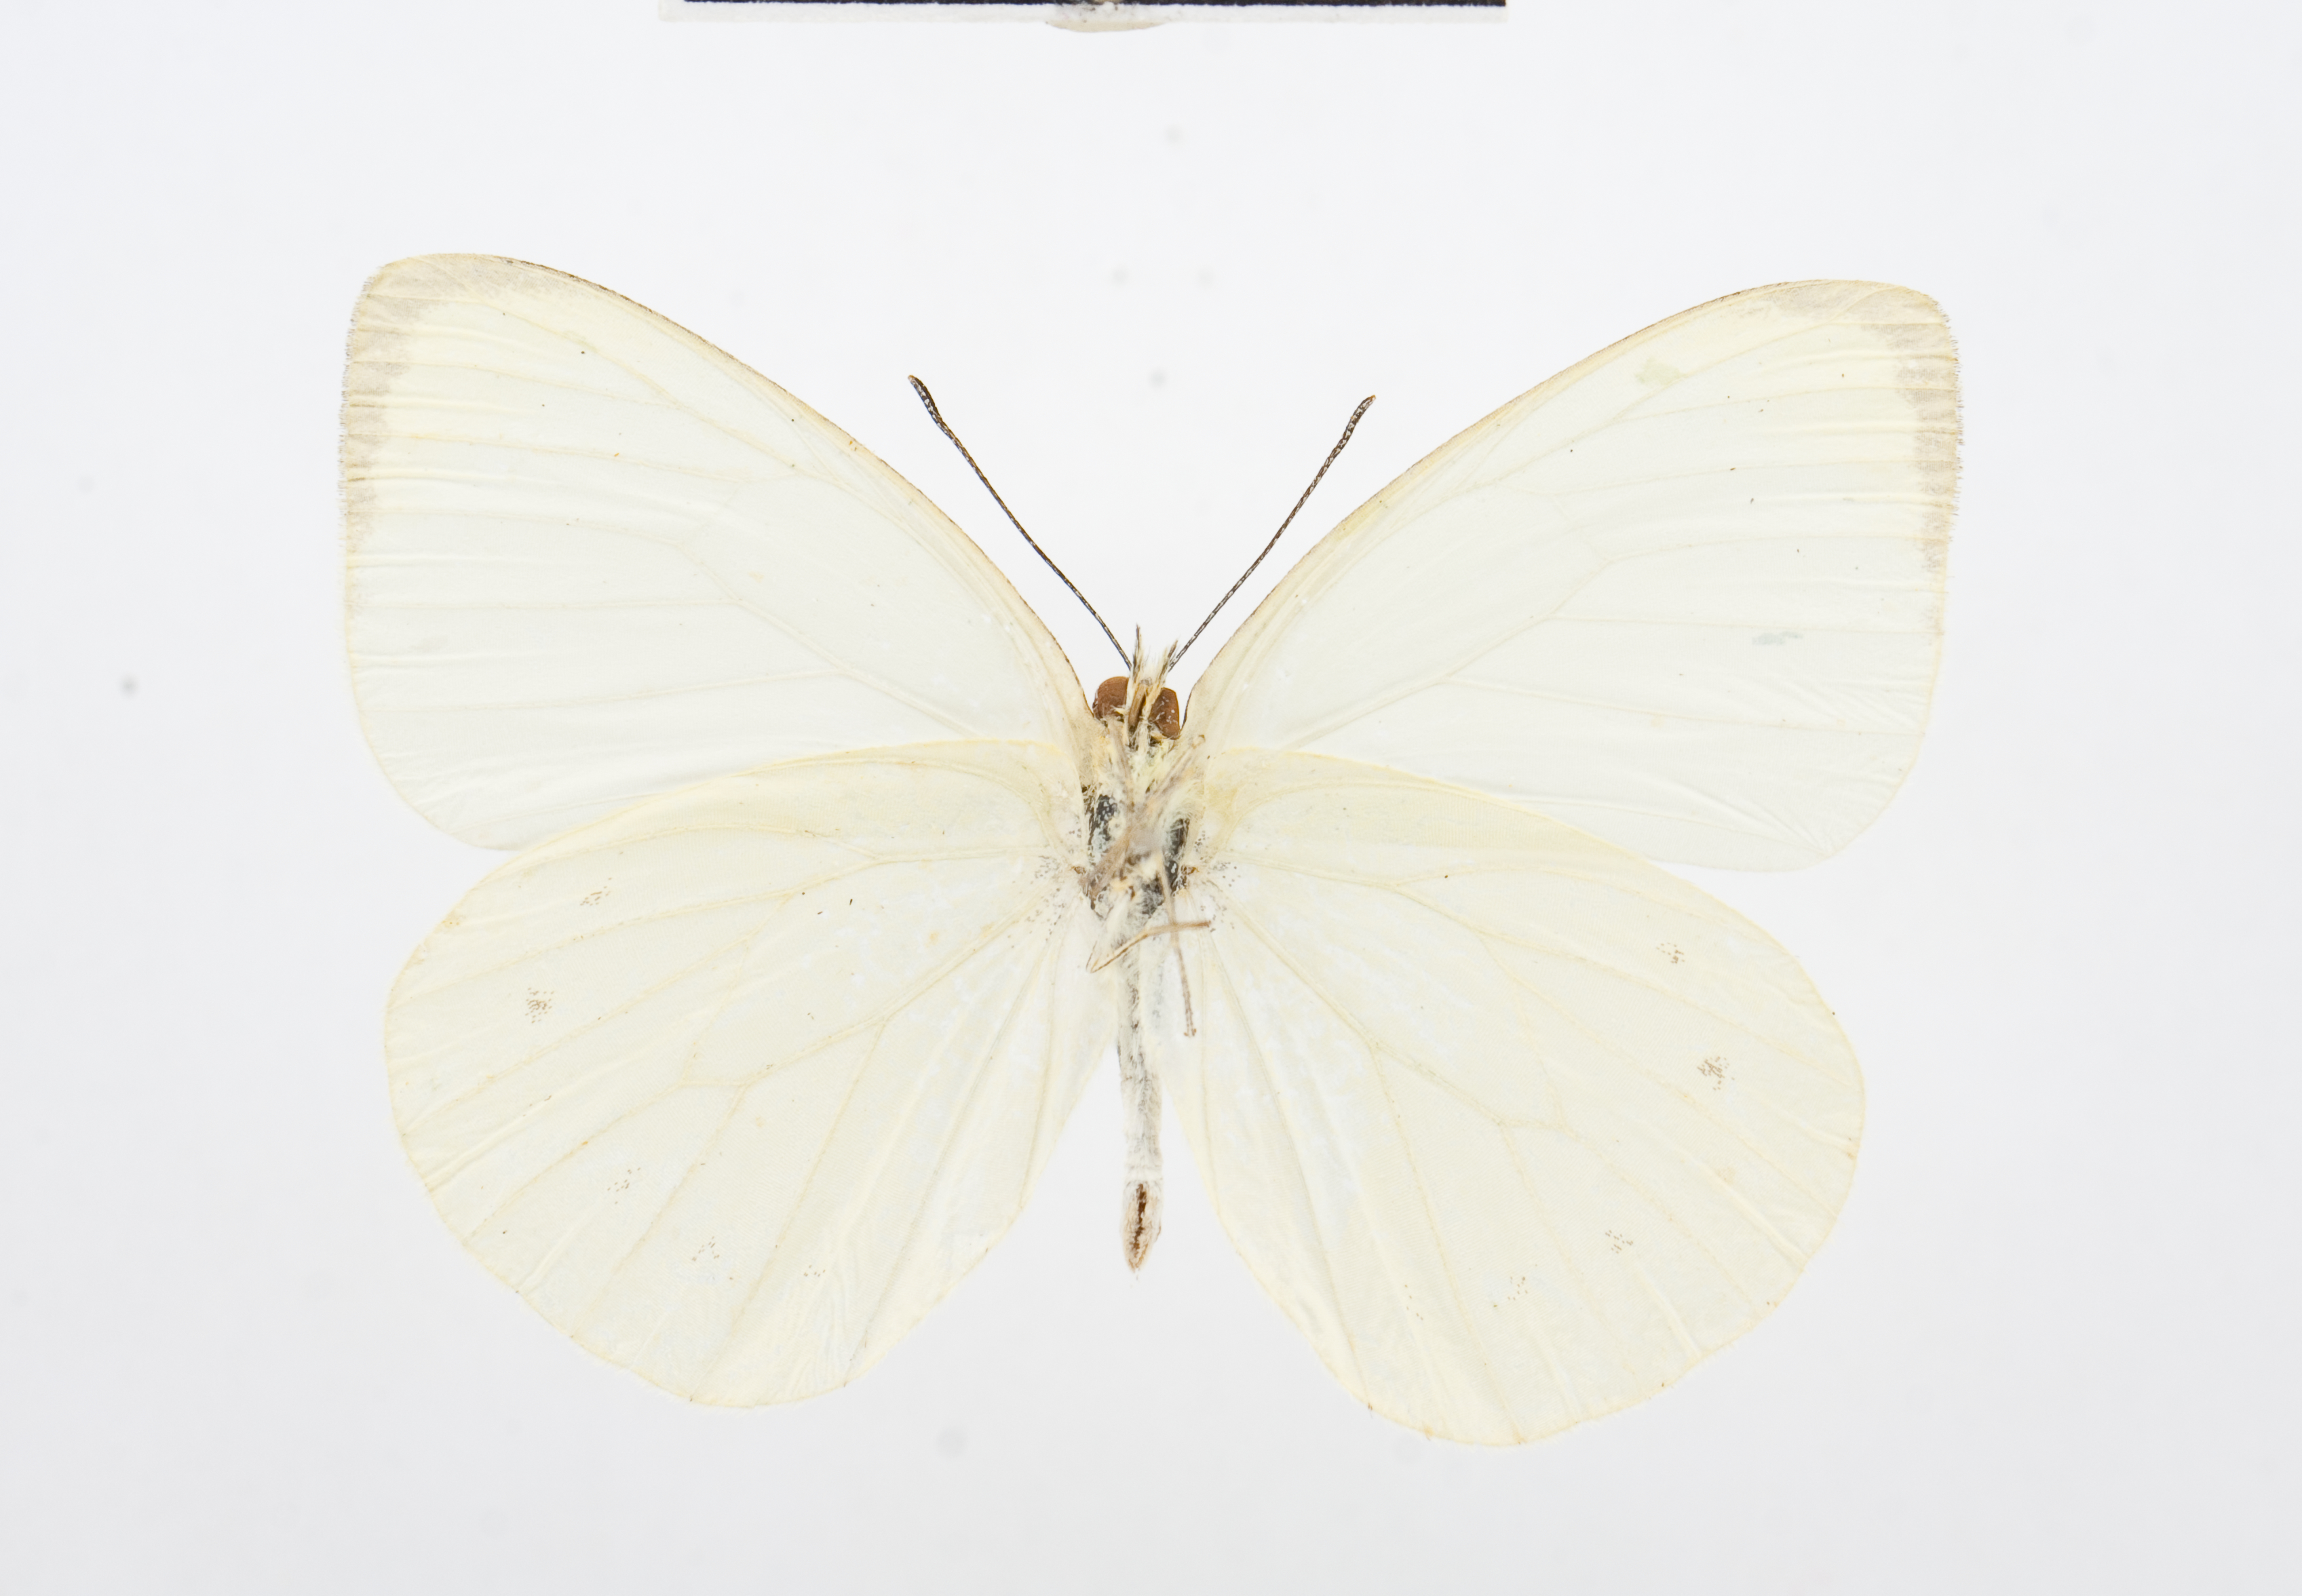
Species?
Dixeia orbona
